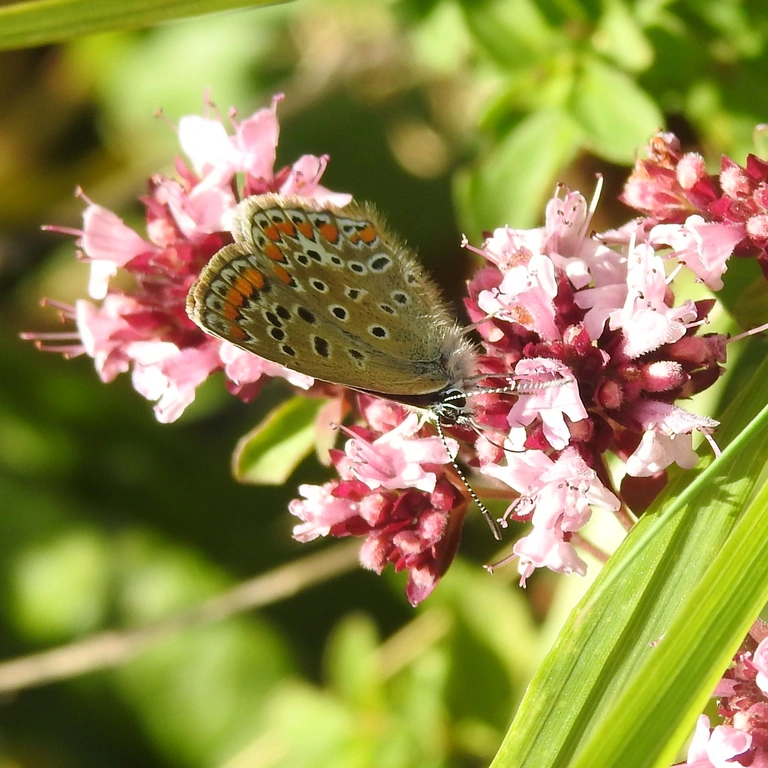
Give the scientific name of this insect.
Polyommatus icarus
